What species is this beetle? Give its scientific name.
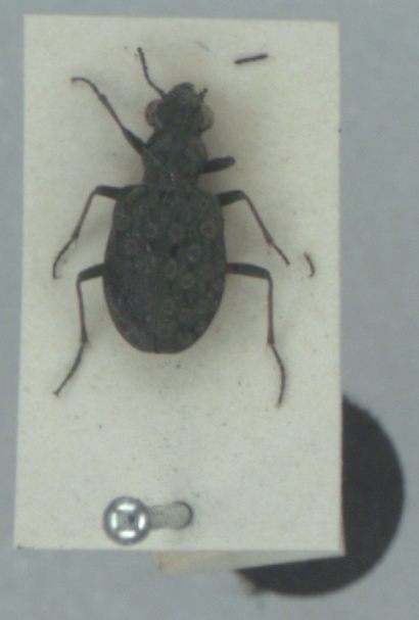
Elaphrus riparius
